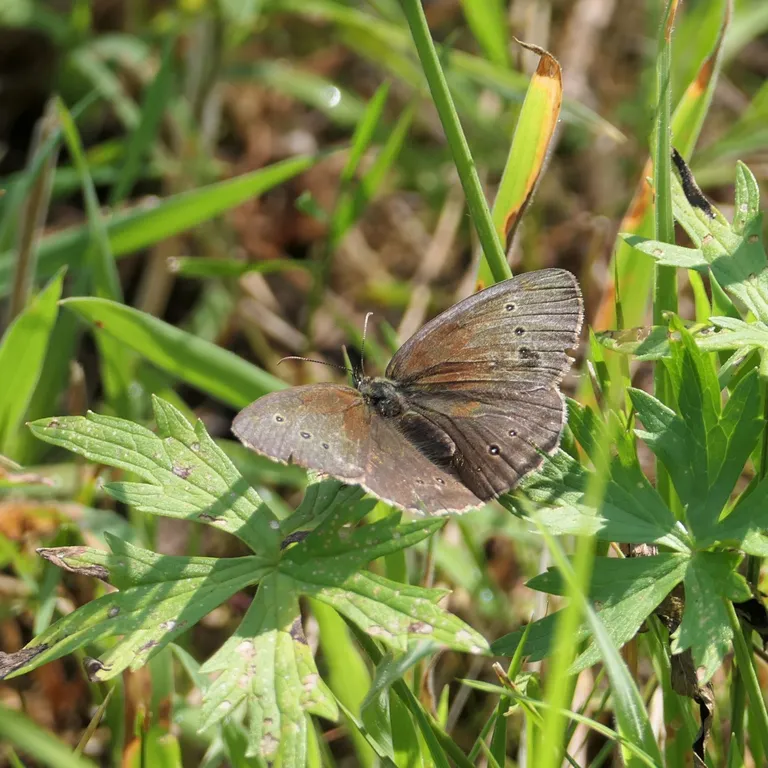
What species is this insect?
Aphantopus hyperantus
